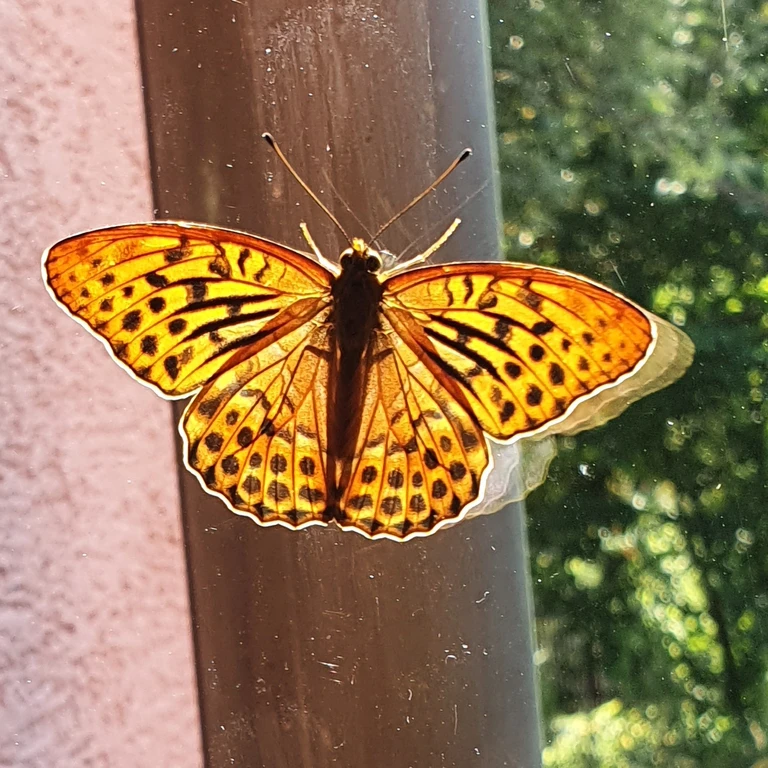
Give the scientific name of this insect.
Argynnis paphia
